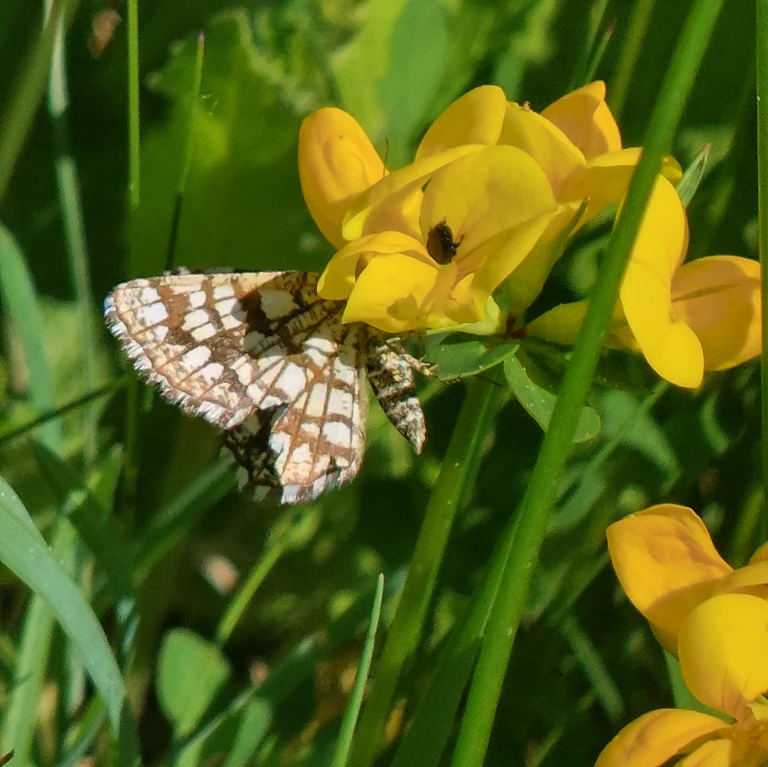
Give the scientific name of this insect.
Chiasmia clathrata
